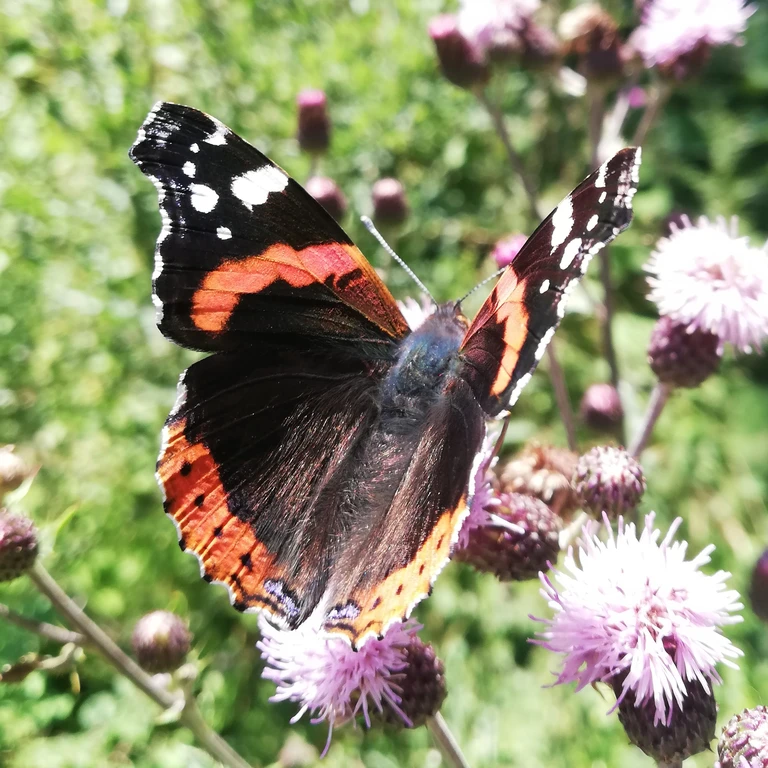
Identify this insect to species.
Vanessa atalanta
